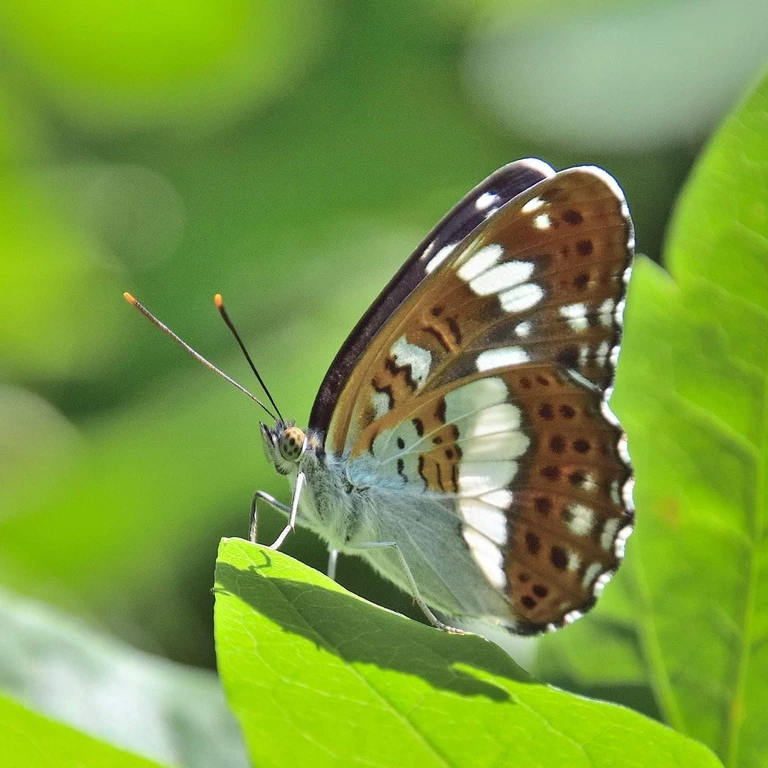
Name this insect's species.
Limenitis camilla (also Ladoga camilla)
